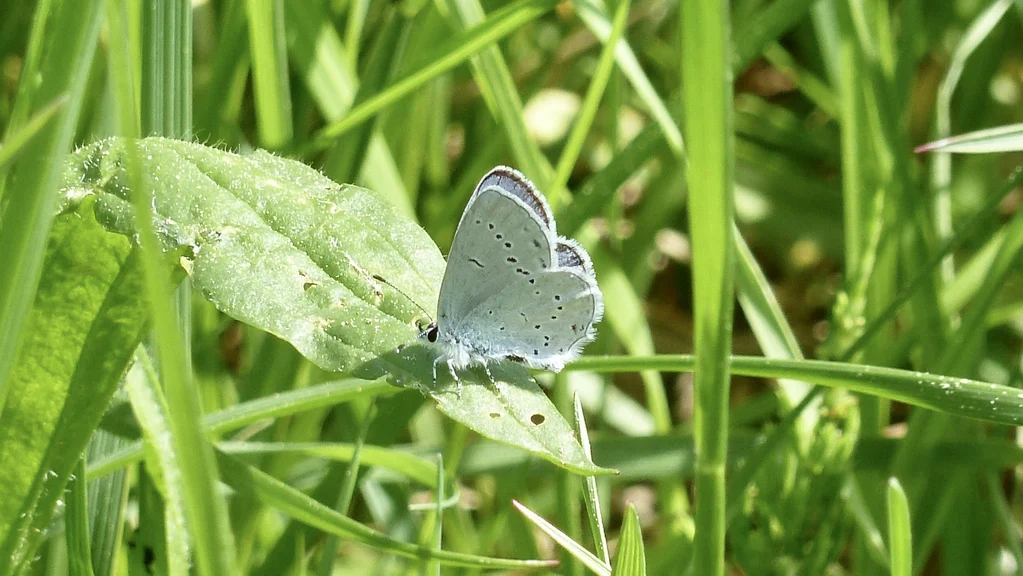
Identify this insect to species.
Cupido decolorata (also Elkalyce decolorata)
